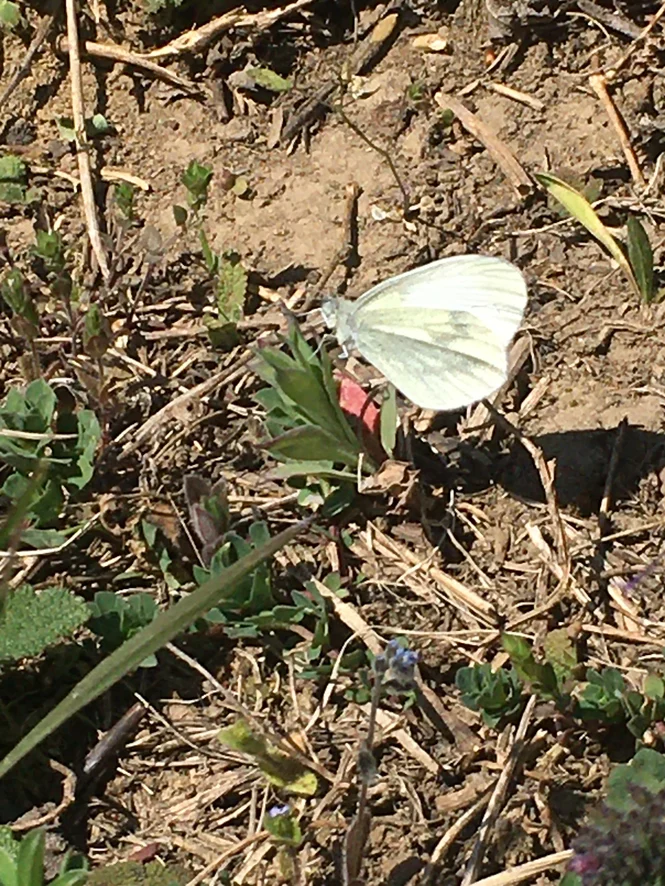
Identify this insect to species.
Leptidea sinapis/juvernica
